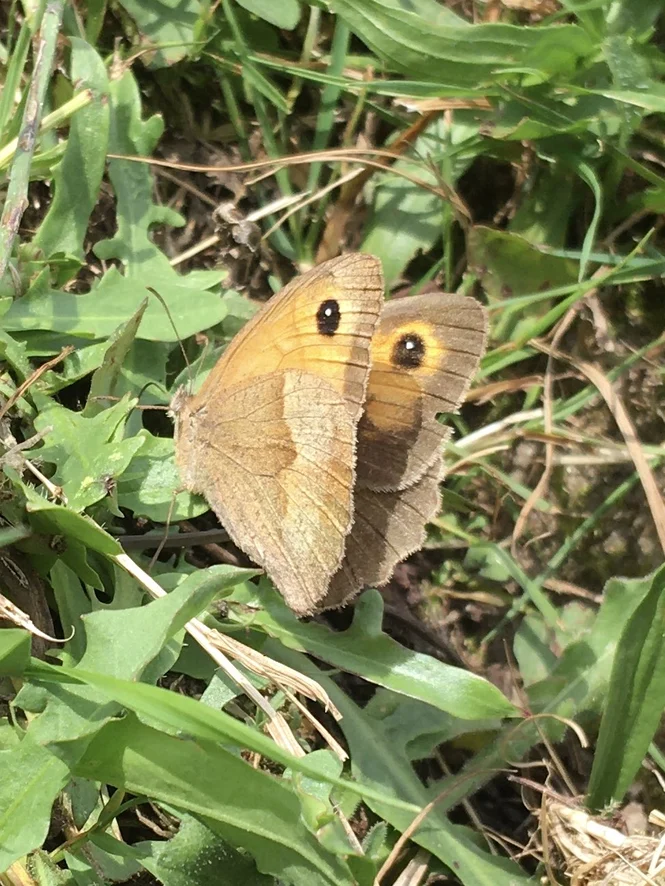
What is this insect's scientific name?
Maniola jurtina
